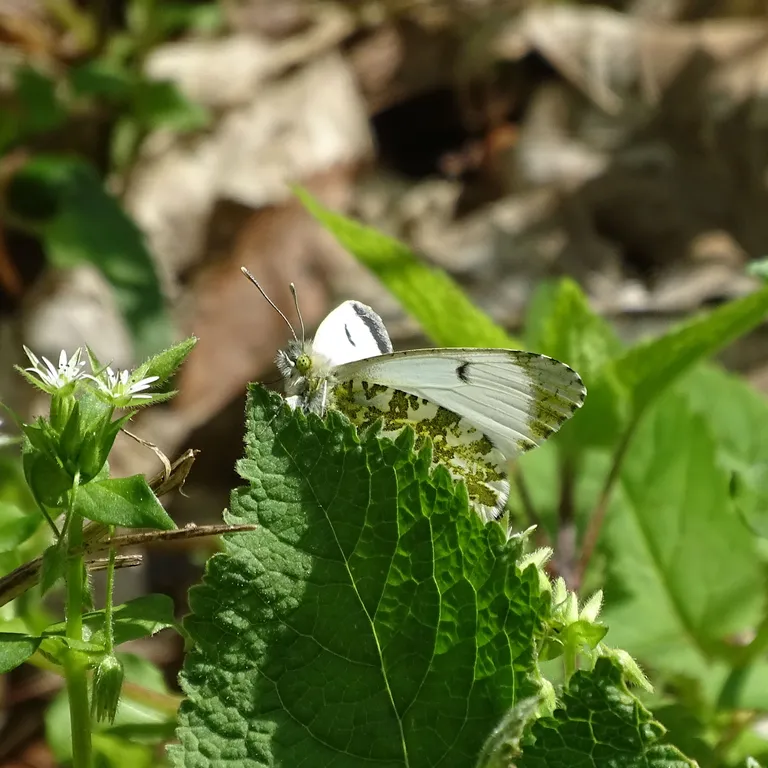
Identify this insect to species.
Anthocharis cardamines
